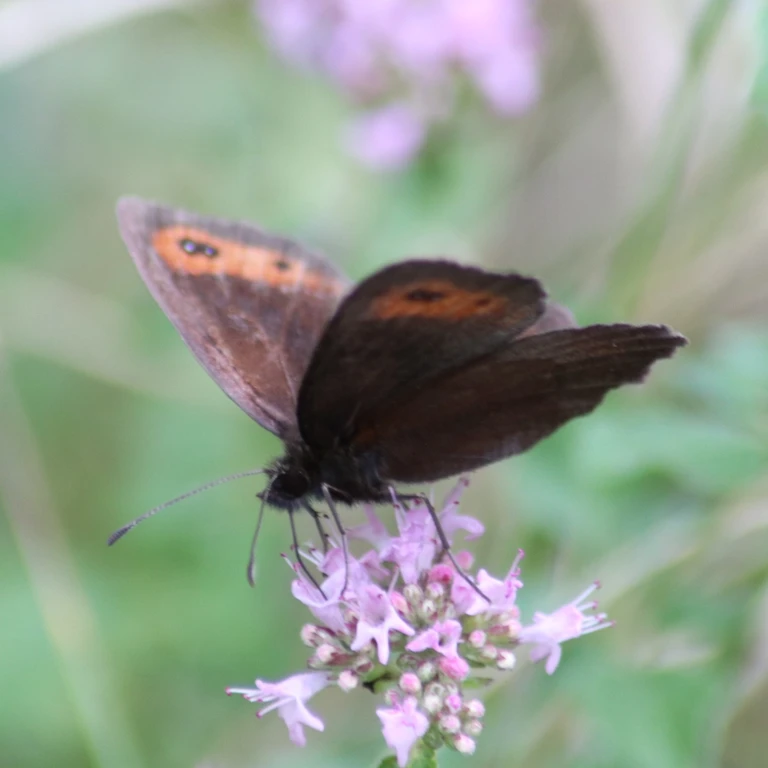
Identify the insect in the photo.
Erebia aethiops
